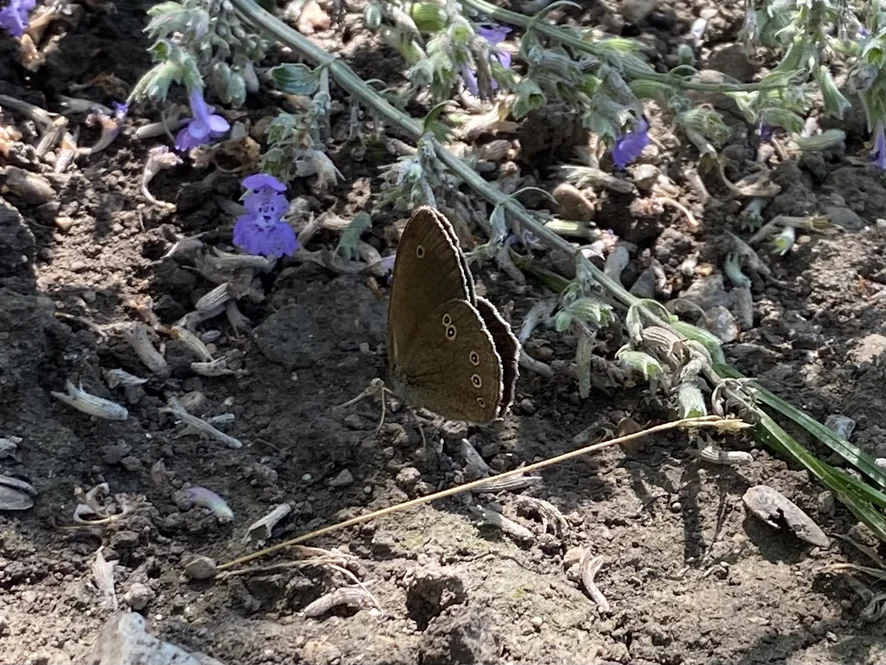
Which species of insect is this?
Aphantopus hyperantus
